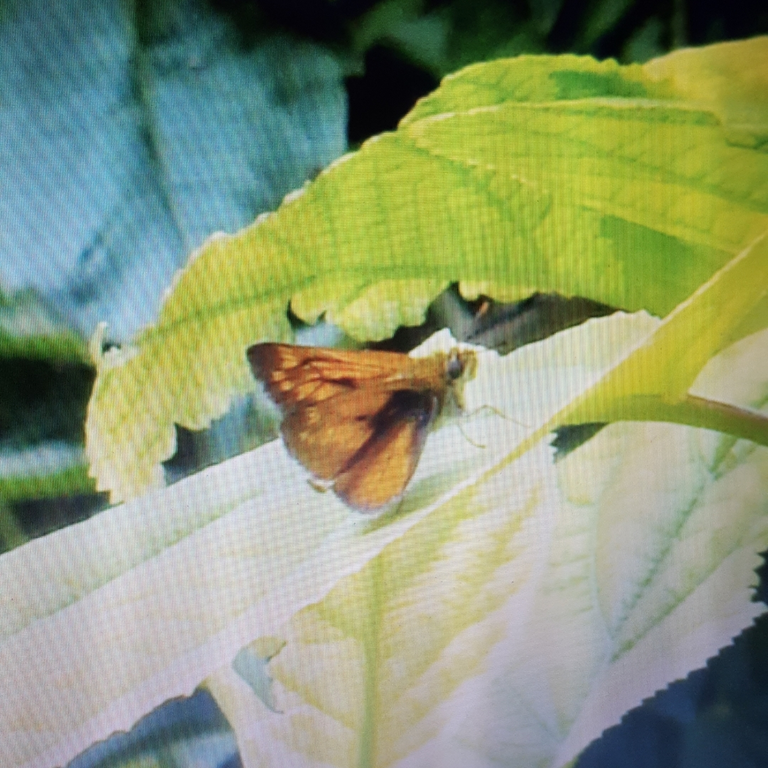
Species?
Ochlodes sylvanus (also Ochlodes venata)
